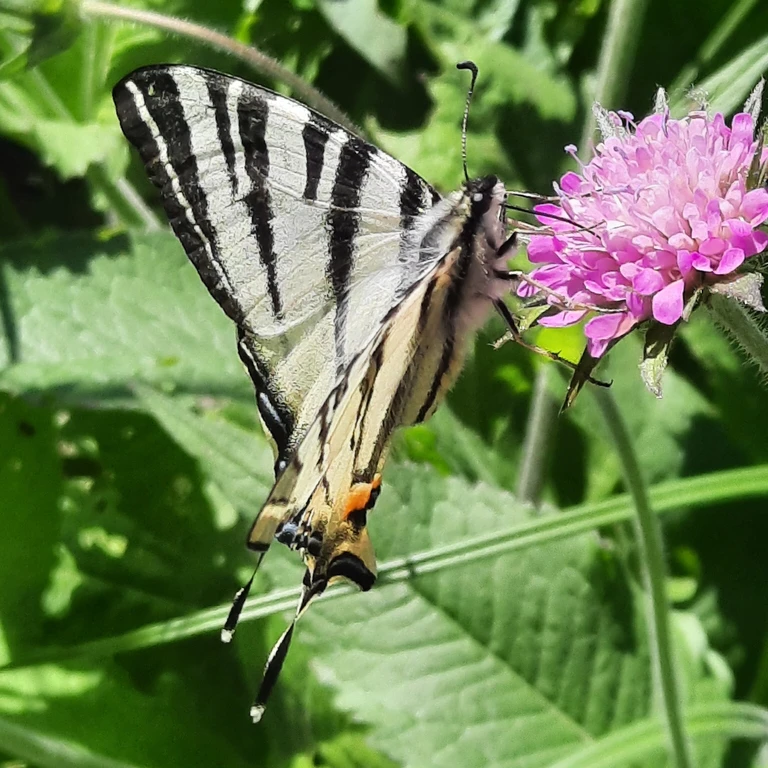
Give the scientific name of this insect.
Iphiclides podalirius
